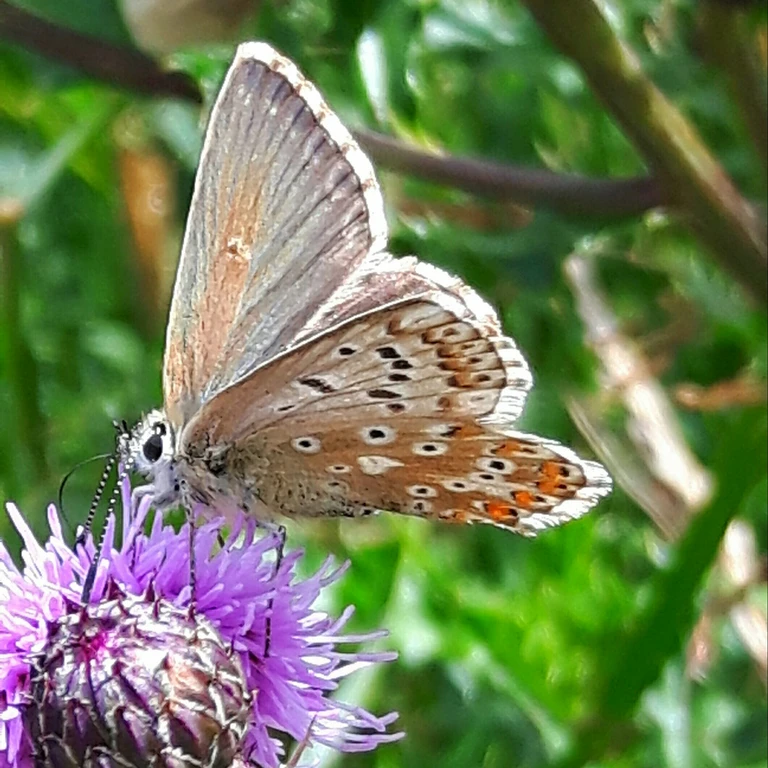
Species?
Lysandra coridon
